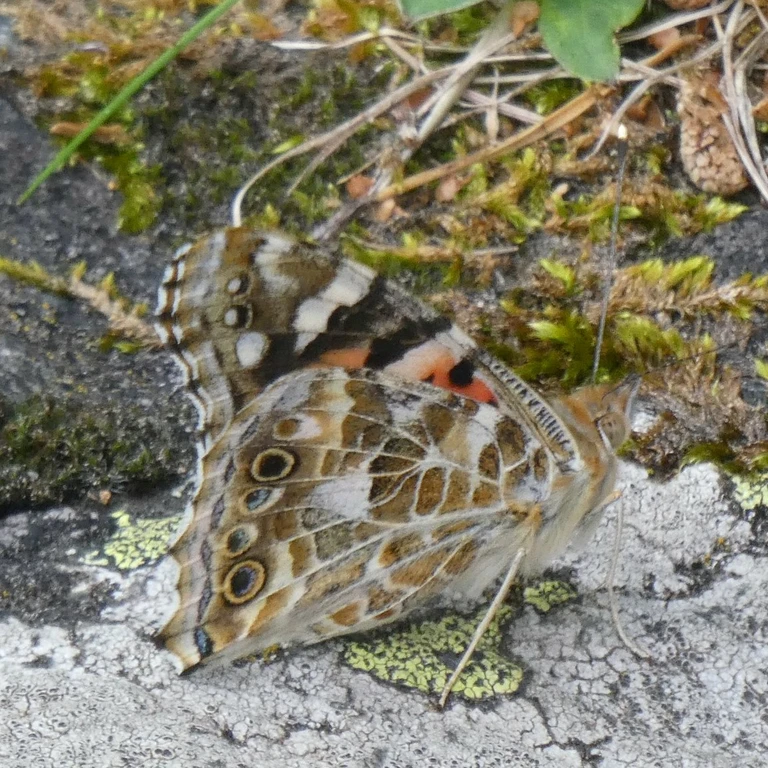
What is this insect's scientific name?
Vanessa cardui
